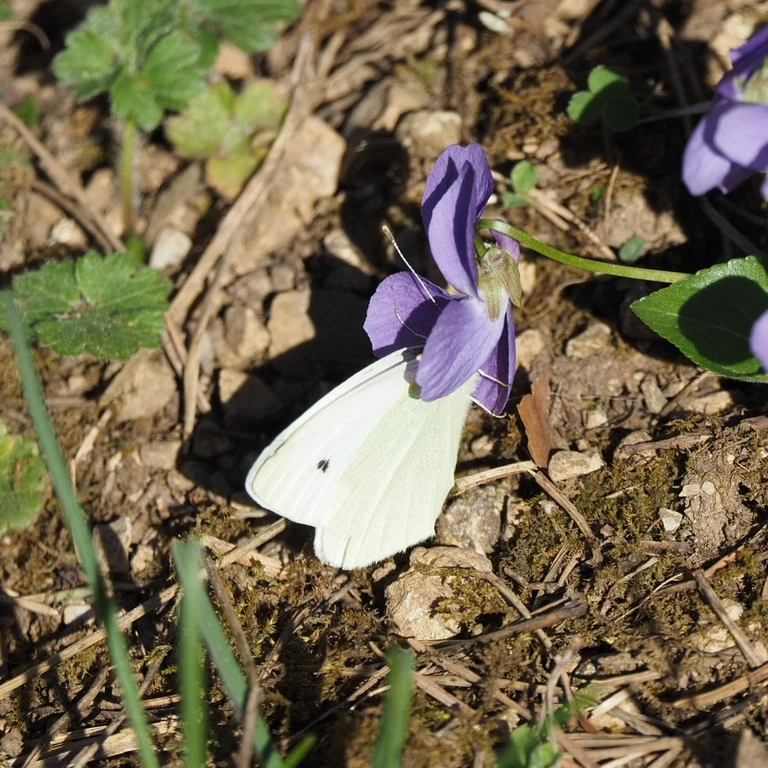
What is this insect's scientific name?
Pieris rapae
